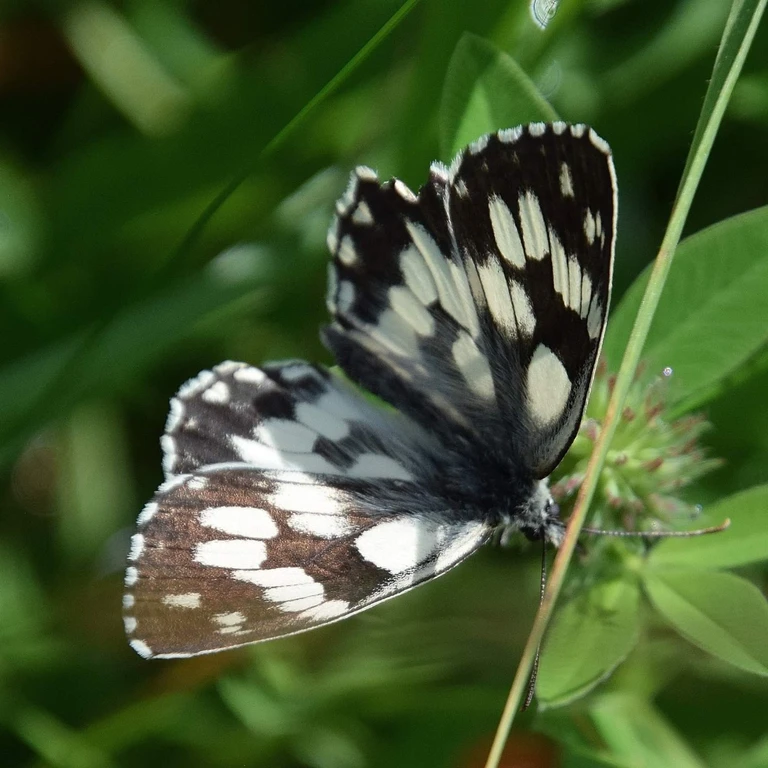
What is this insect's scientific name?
Melanargia galathea
